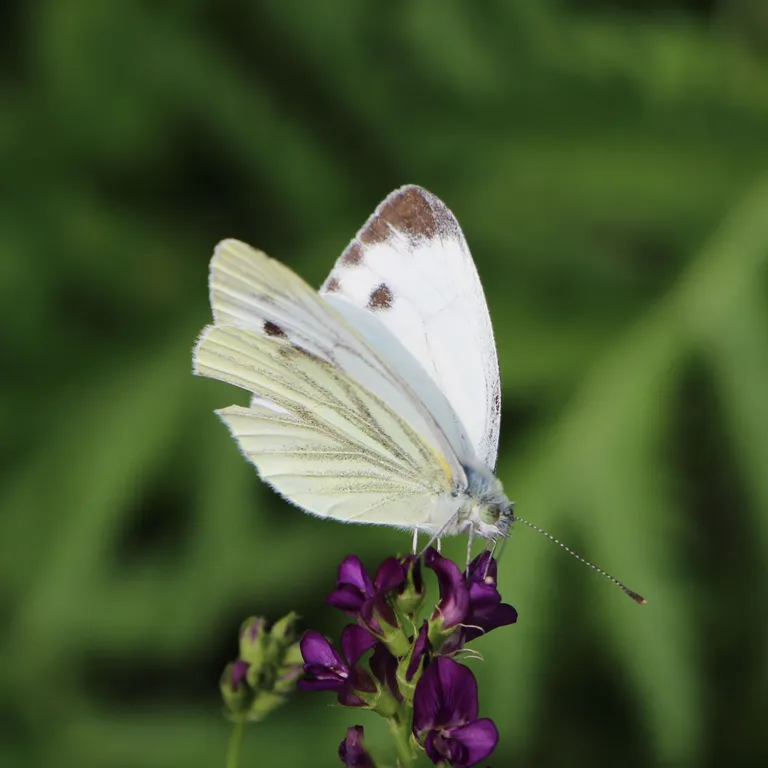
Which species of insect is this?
Pieris napi
